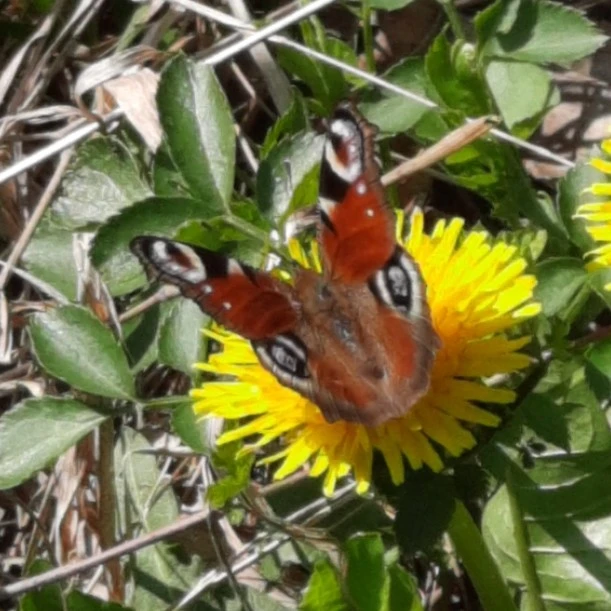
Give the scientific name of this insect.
Aglais io
